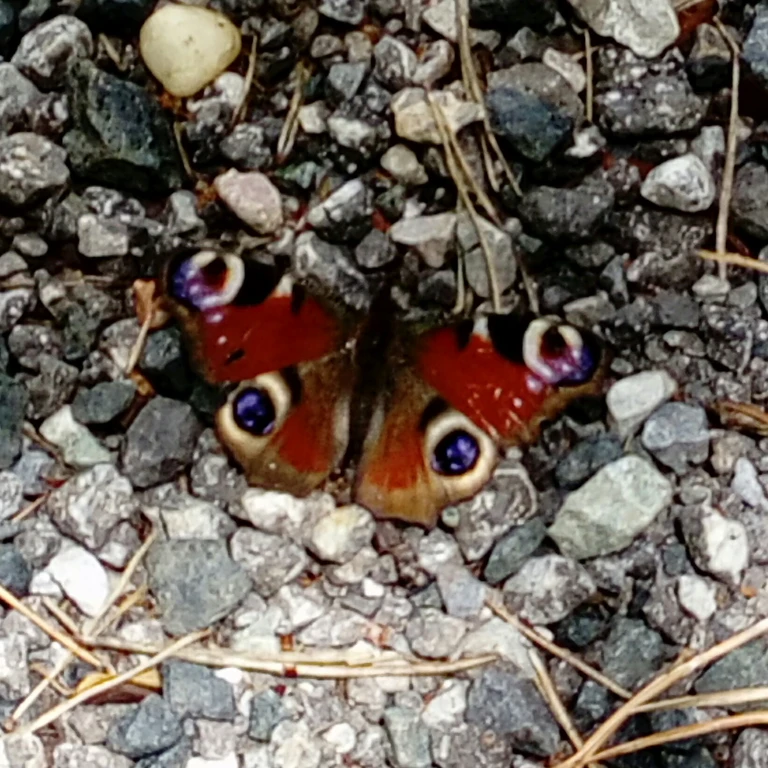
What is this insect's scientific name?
Aglais io
